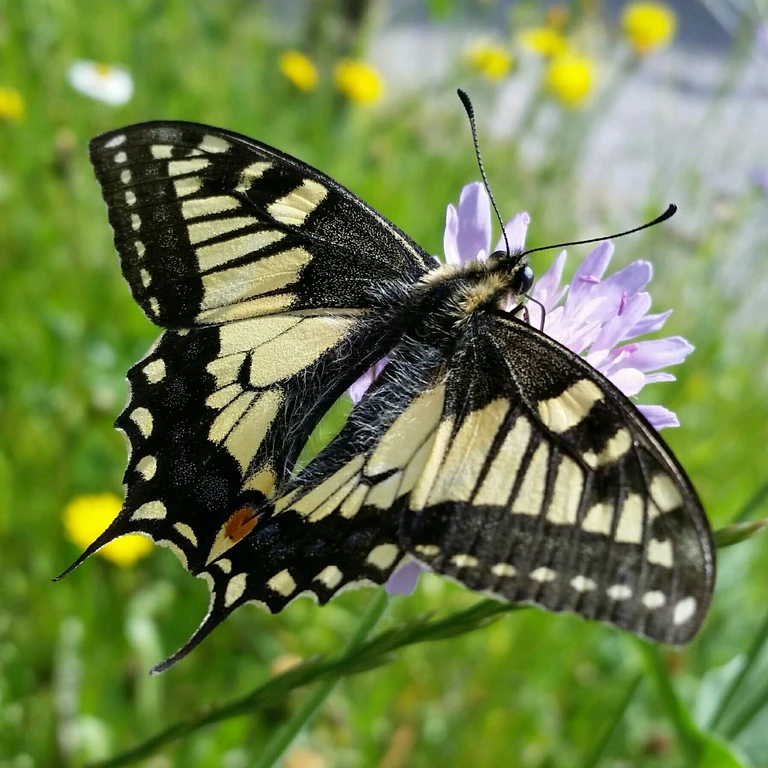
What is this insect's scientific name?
Papilio machaon
